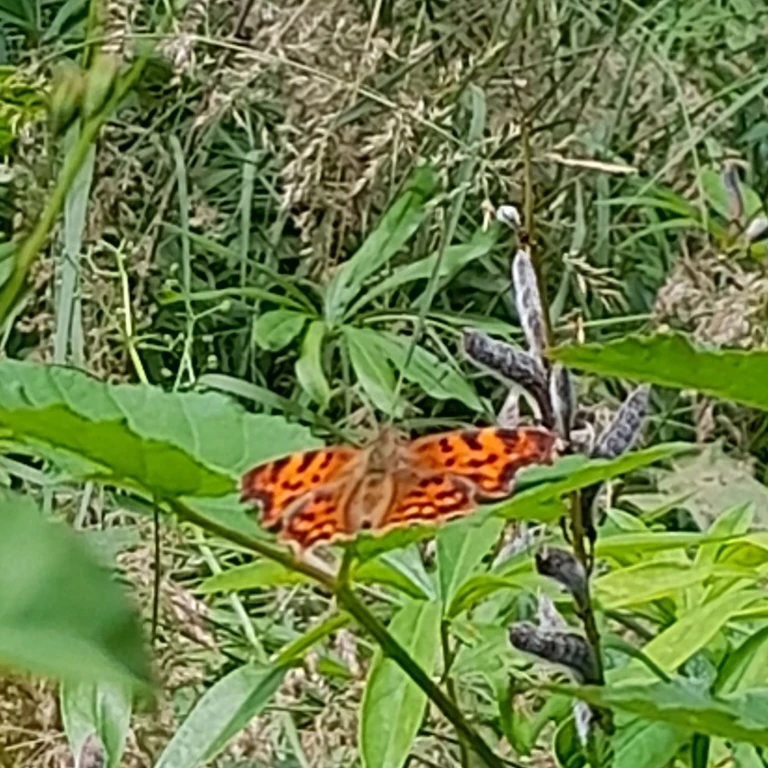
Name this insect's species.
Polygonia c-album
